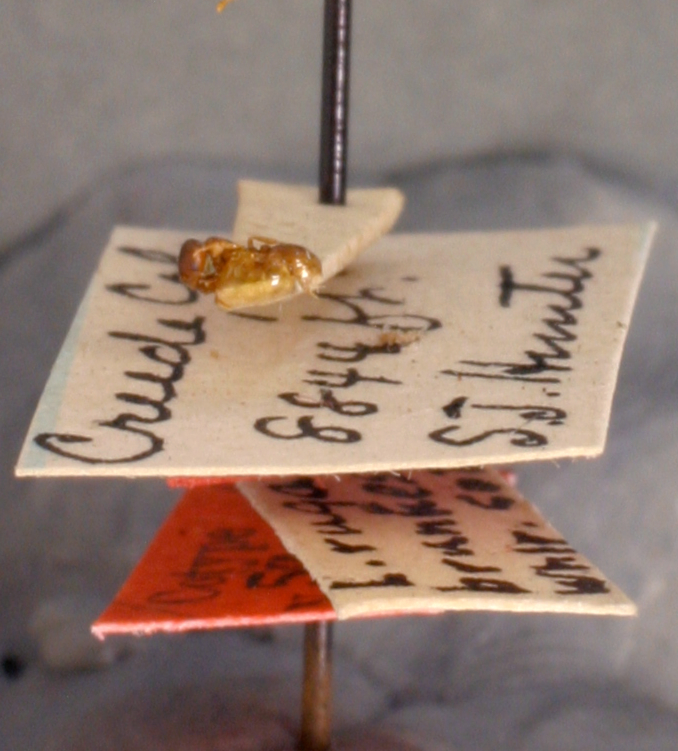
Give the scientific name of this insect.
Leptothorax rugatulus
